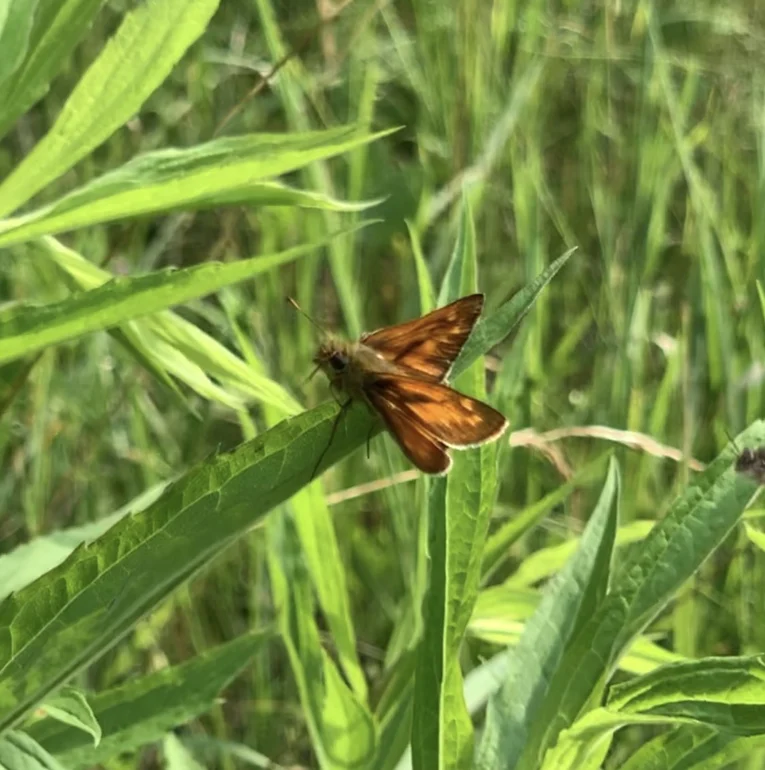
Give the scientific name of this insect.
Ochlodes sylvanus (also Ochlodes venata)
